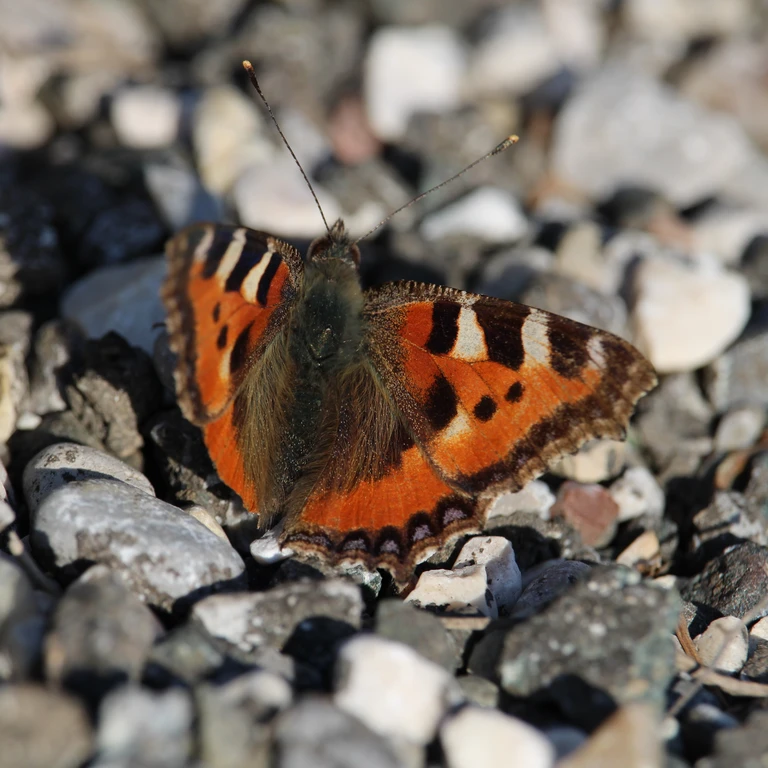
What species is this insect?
Aglais urticae
